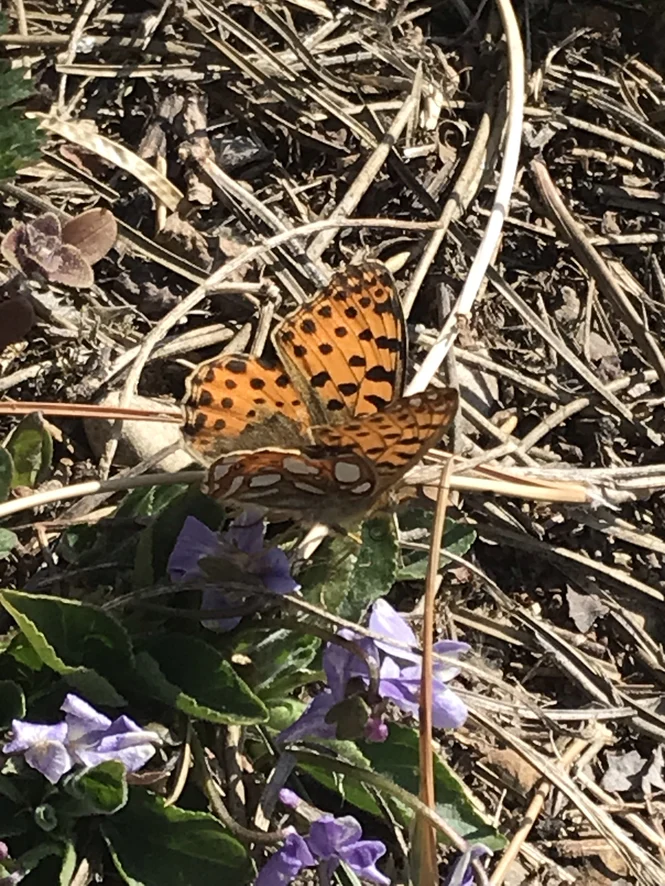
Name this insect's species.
Issoria lathonia
